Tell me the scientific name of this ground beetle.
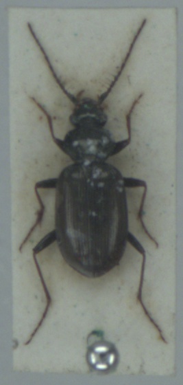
Loricera pilicornis
